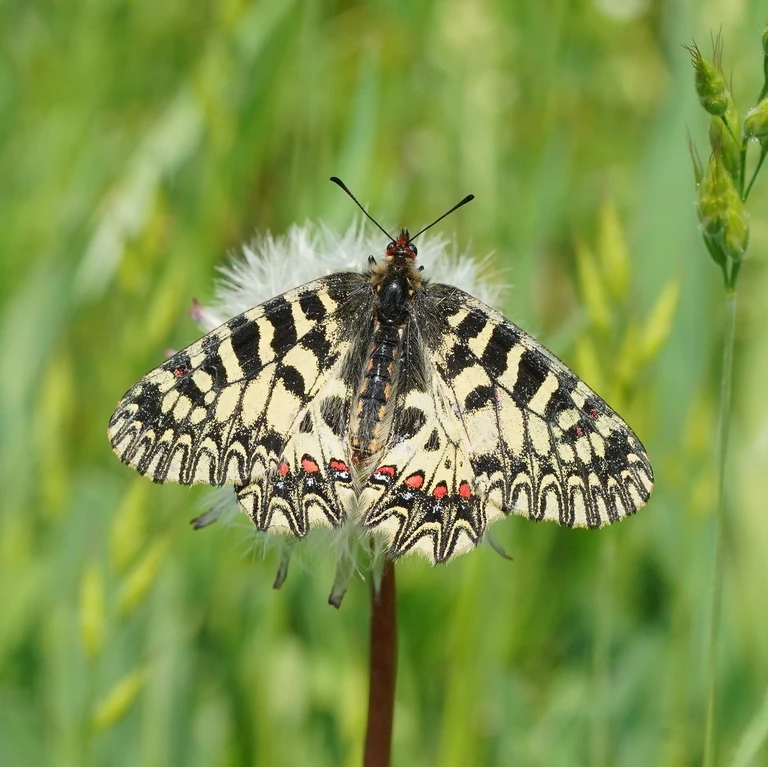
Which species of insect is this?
Zerynthia polyxena
